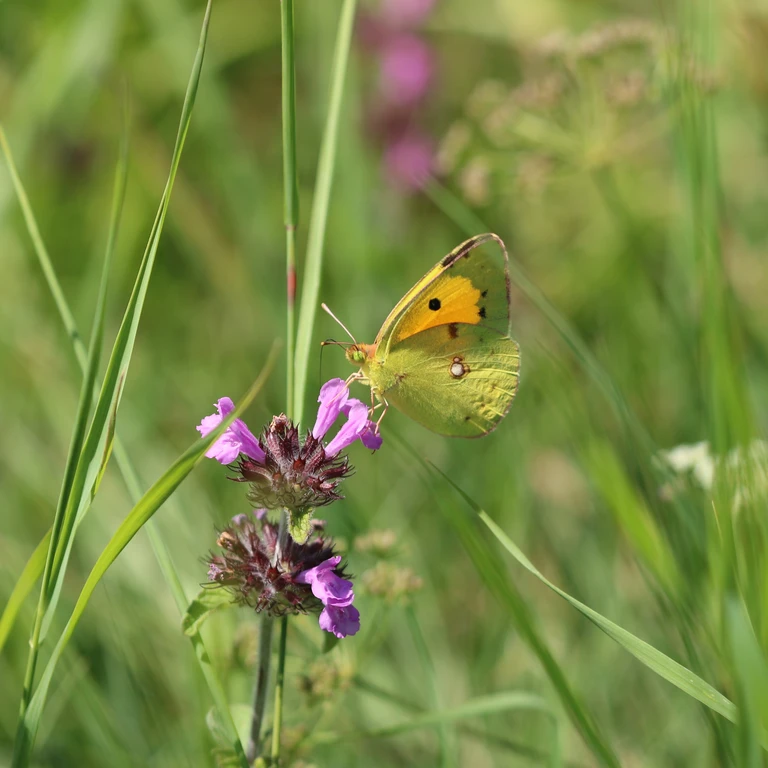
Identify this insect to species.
Colias croceus
